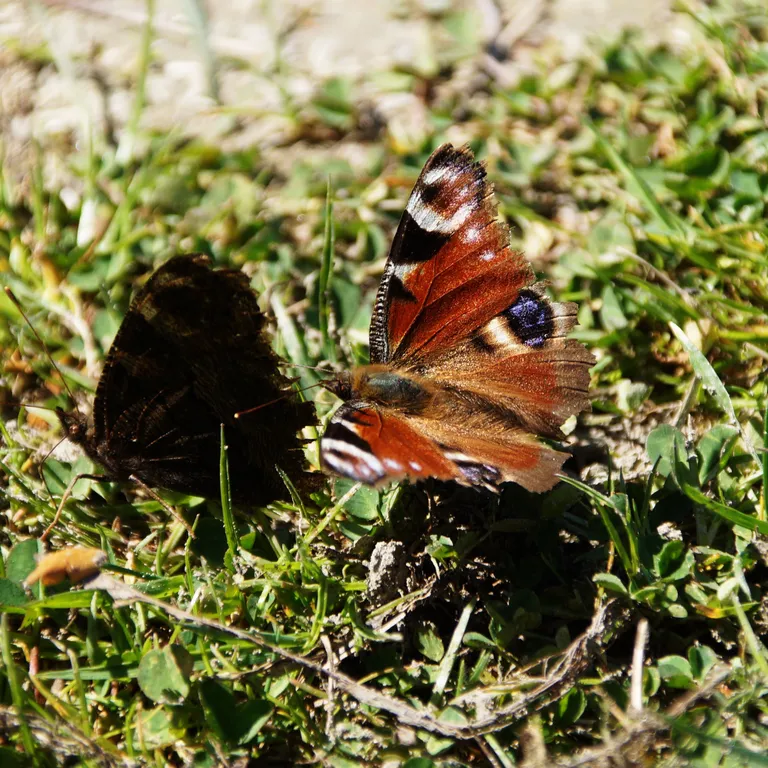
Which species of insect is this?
Aglais io
